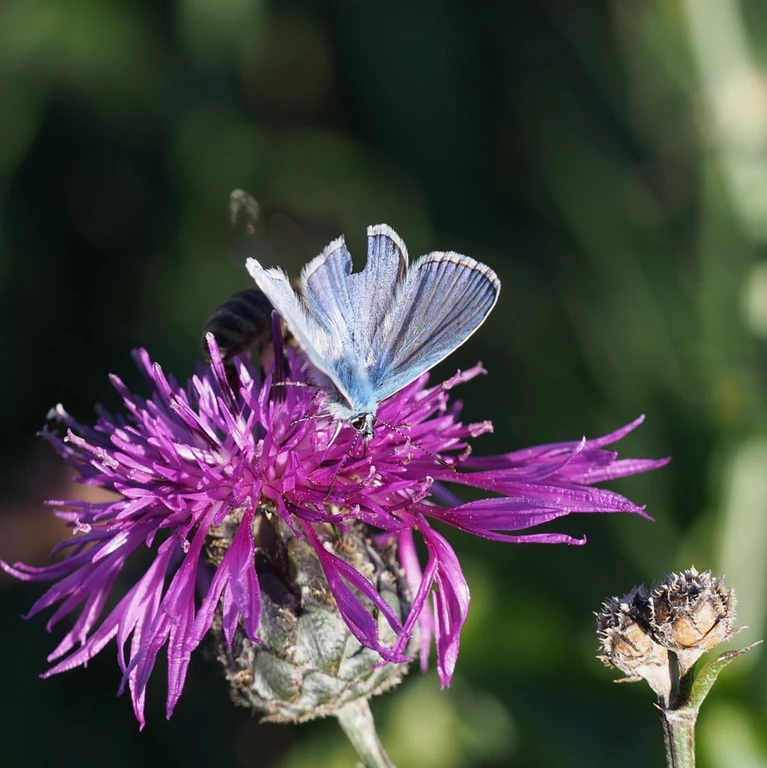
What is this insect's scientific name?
Polyommatus icarus
